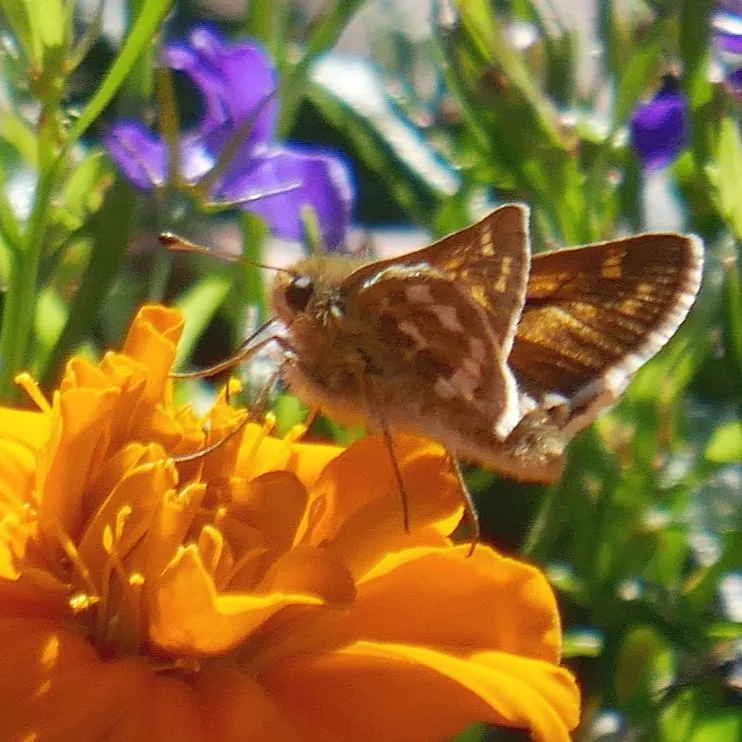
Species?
Hesperia comma
